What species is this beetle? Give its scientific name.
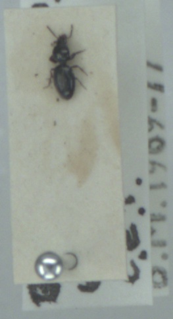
Dyschirius globosus
